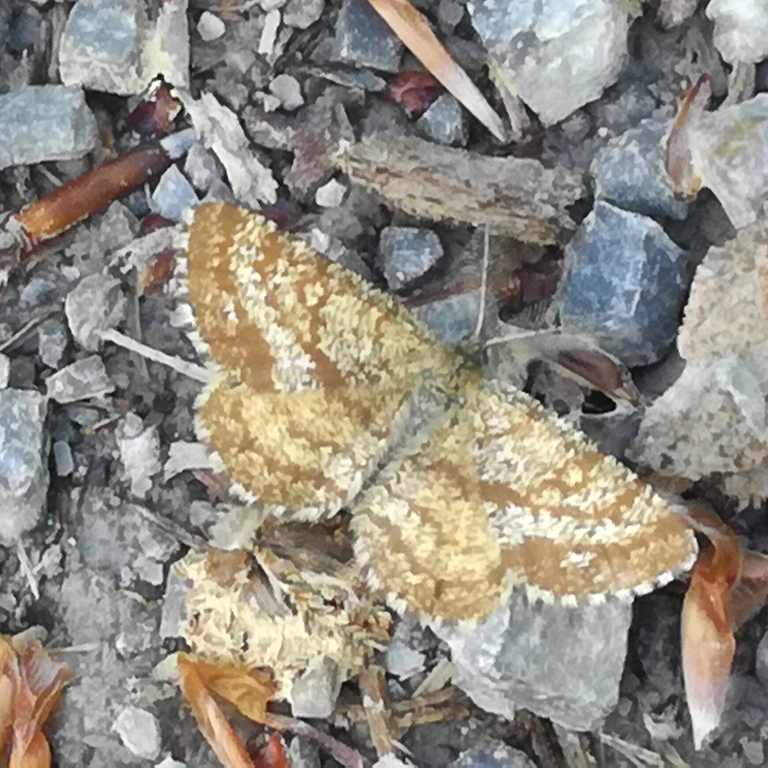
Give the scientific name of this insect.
Ematurga atomaria
